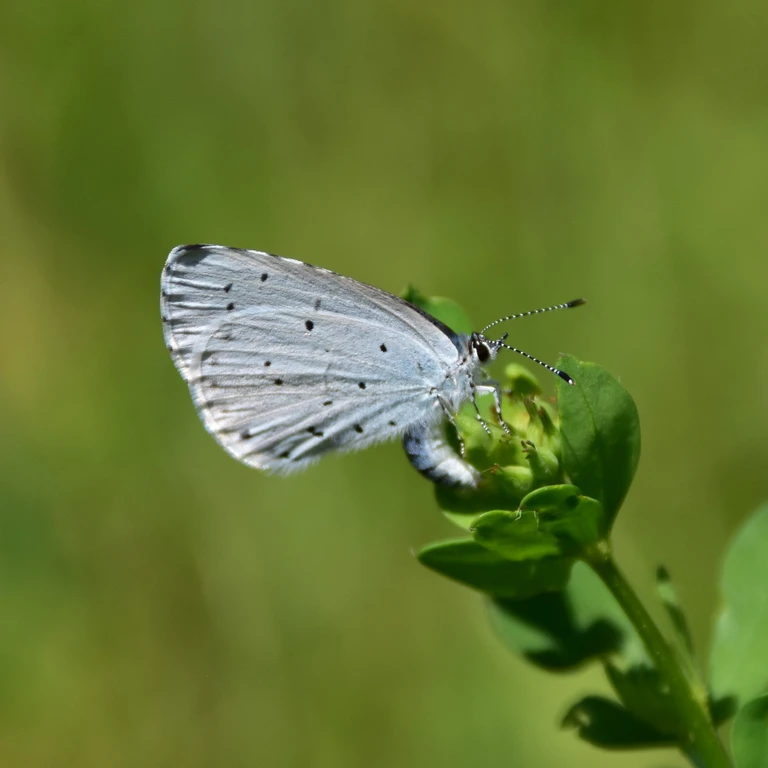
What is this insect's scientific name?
Celastrina argiolus
